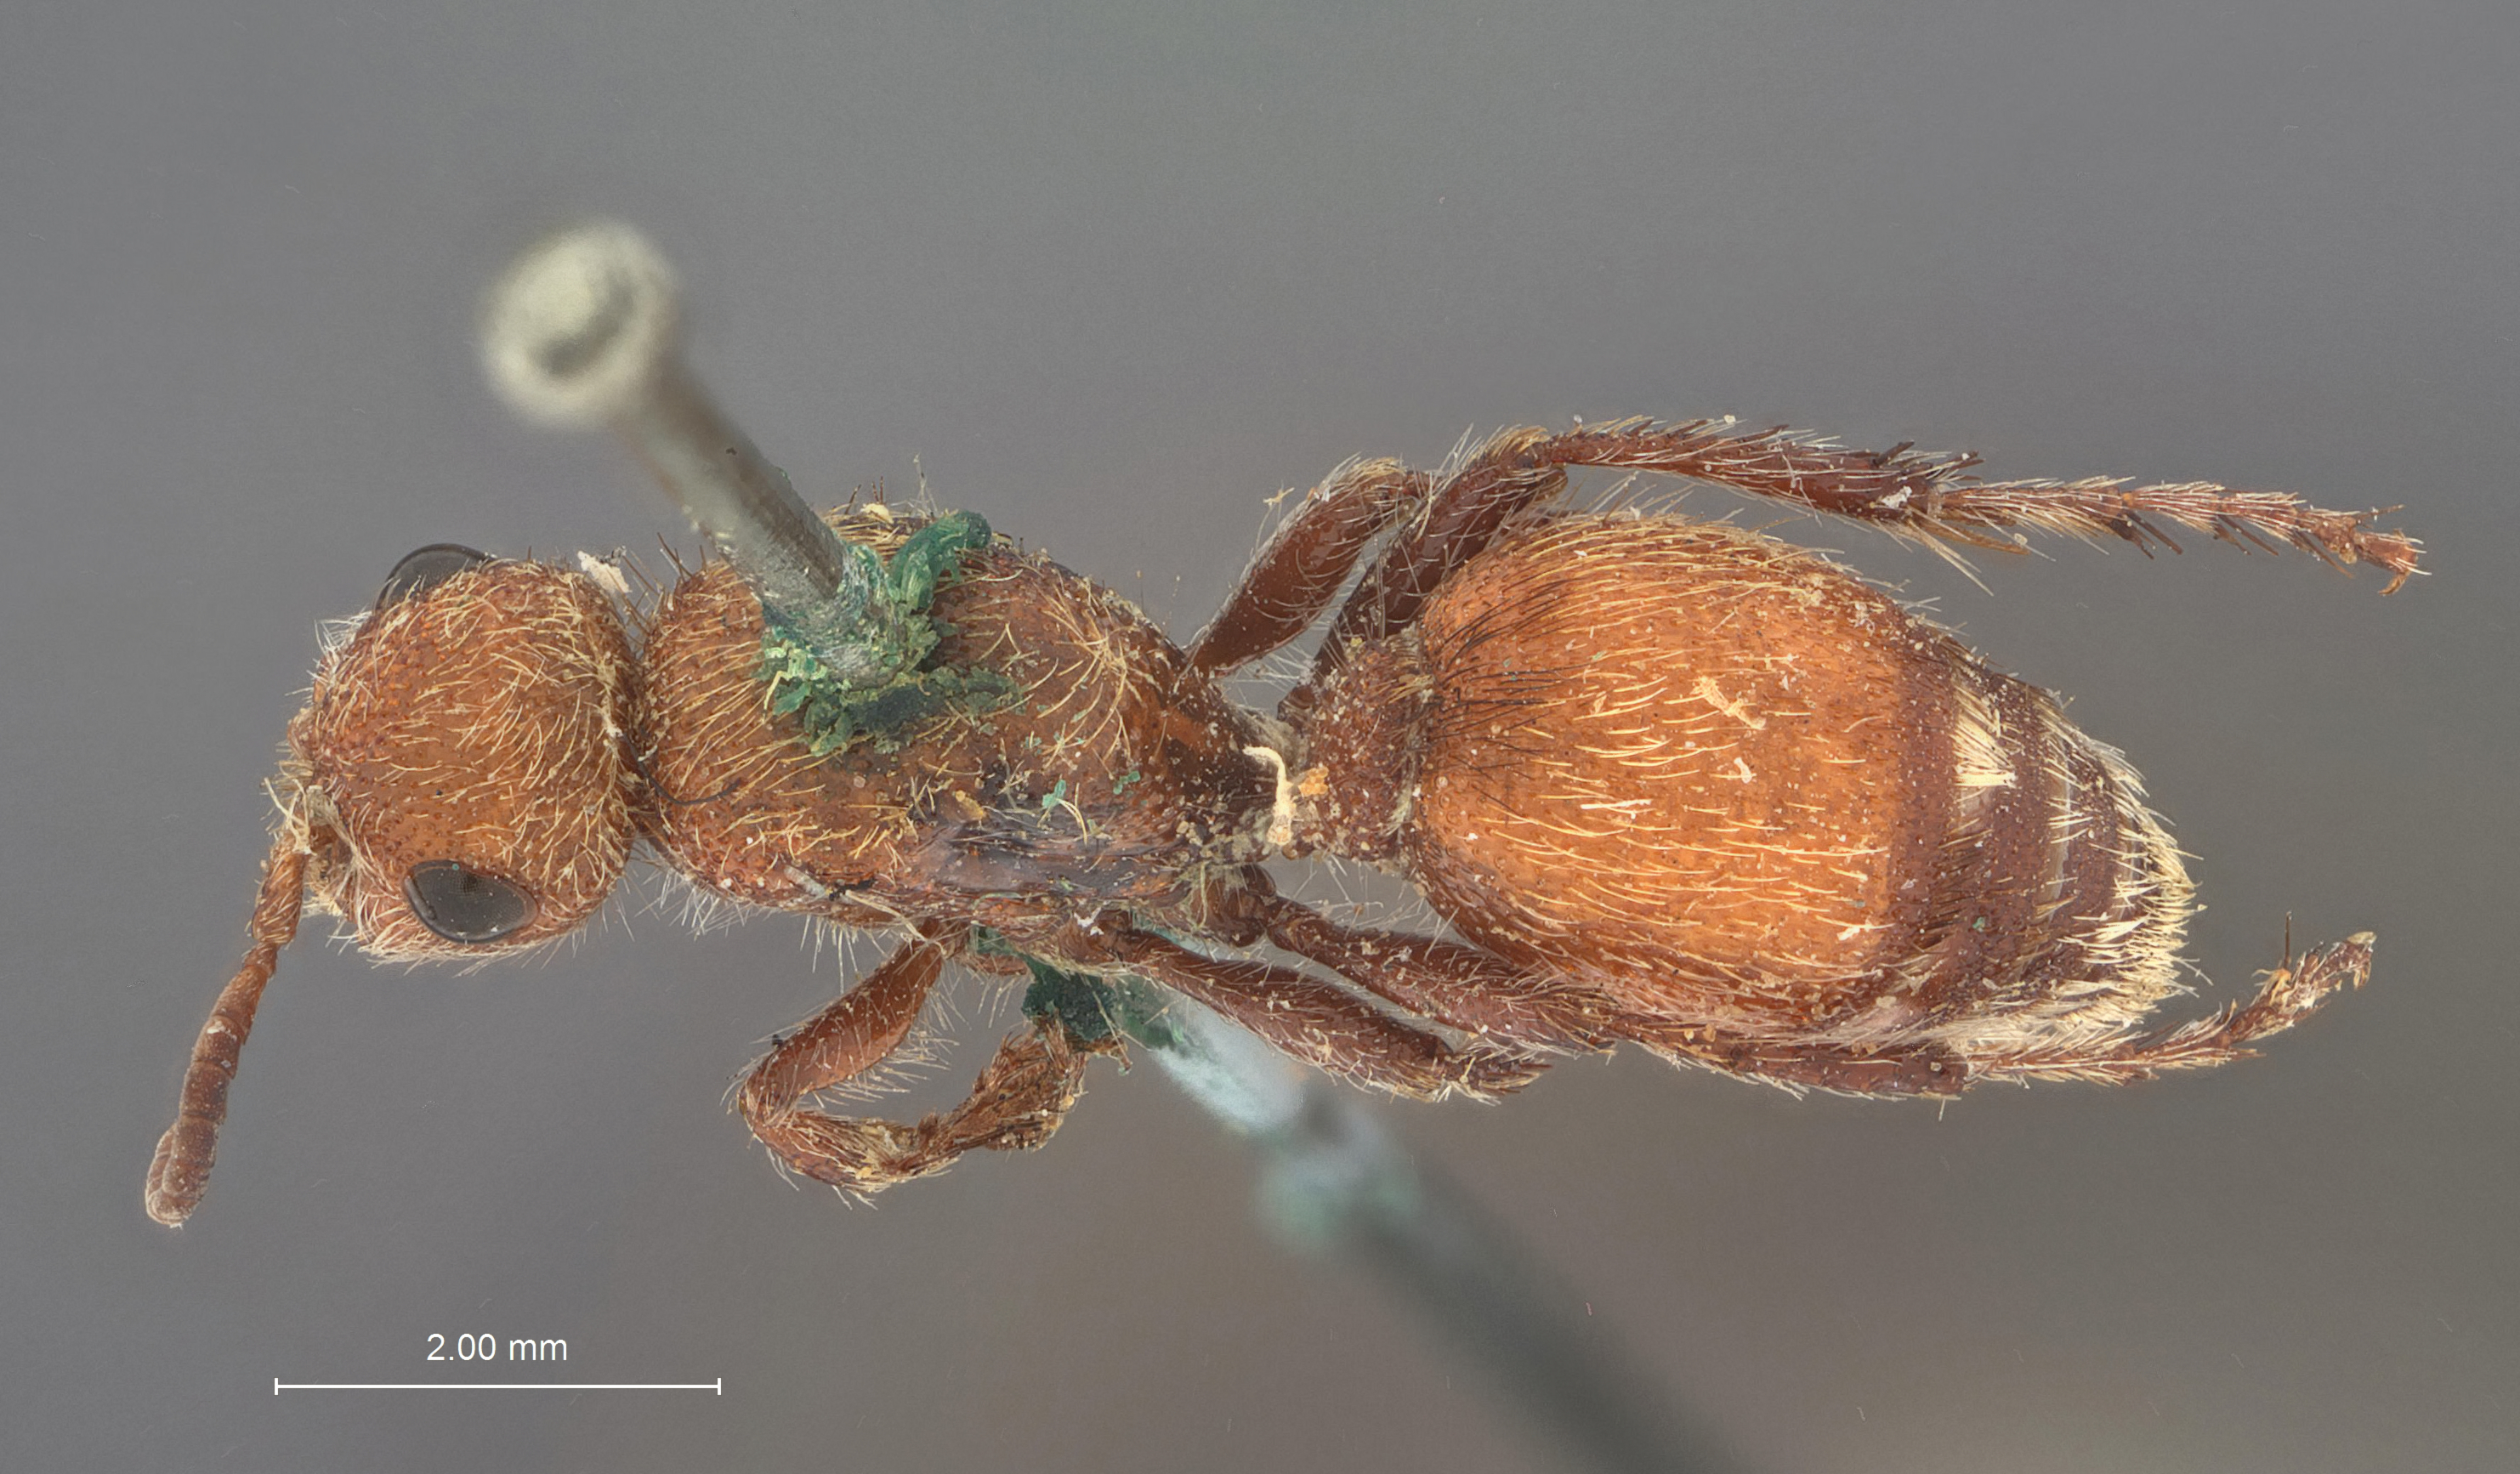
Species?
Dasymutilla bruneri
